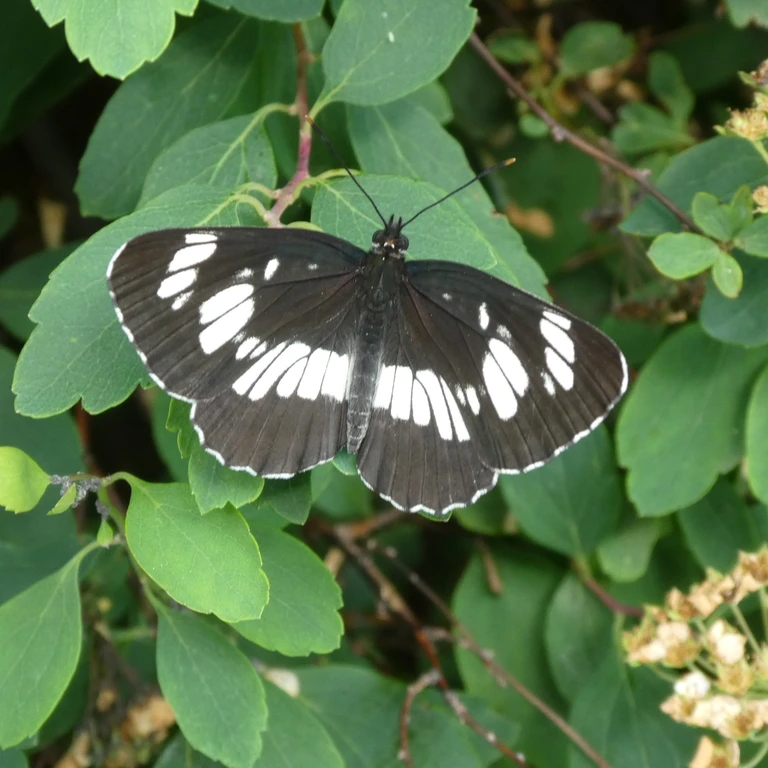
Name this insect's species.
Neptis rivularis
